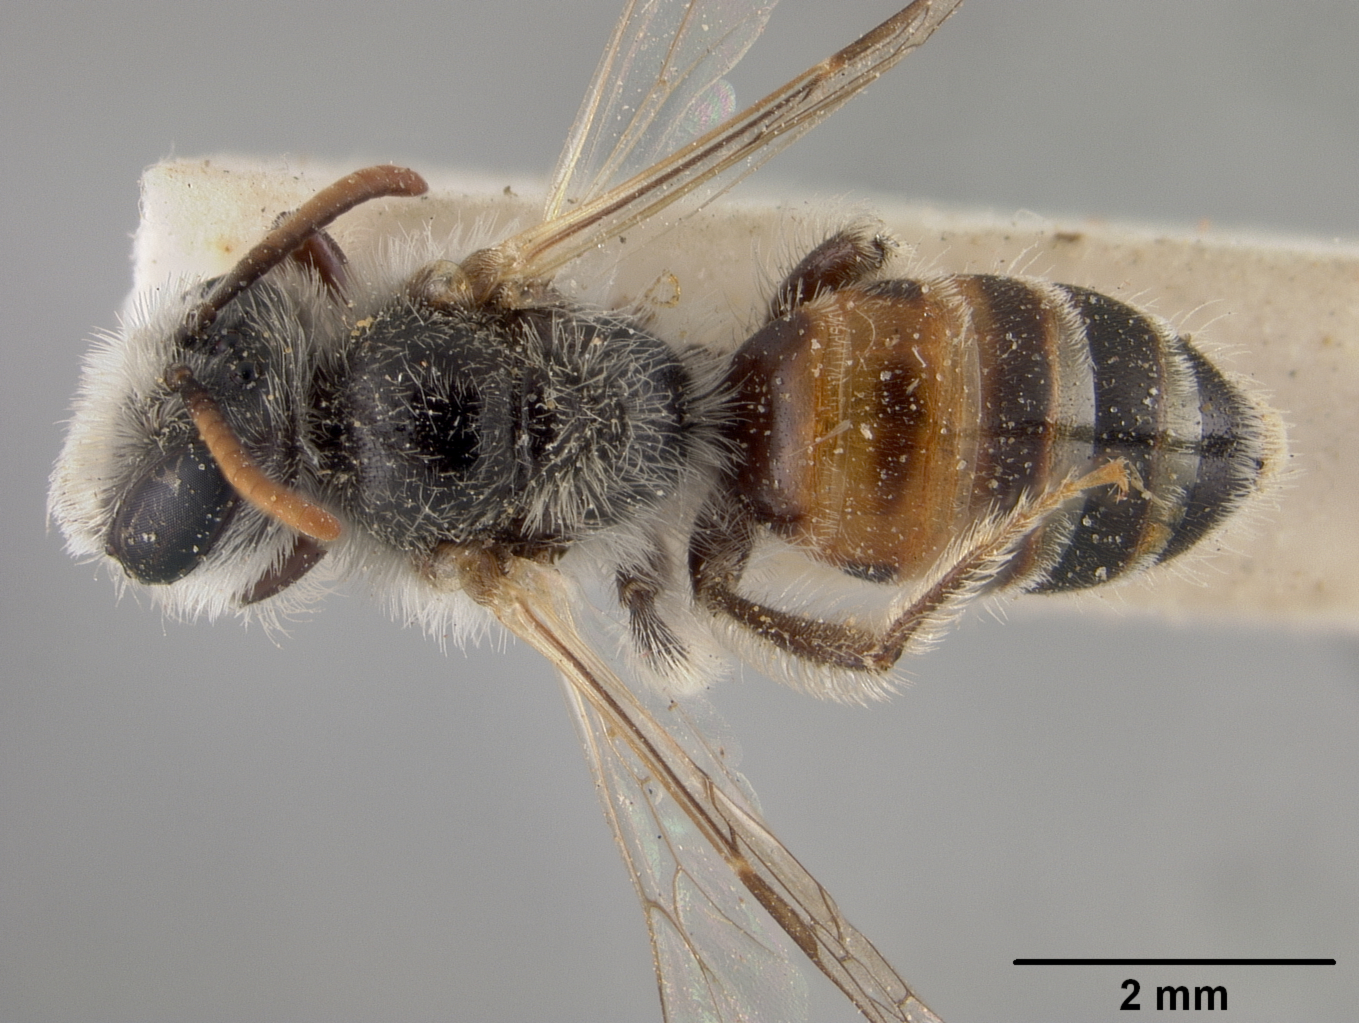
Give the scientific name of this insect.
Andrena comberiana
